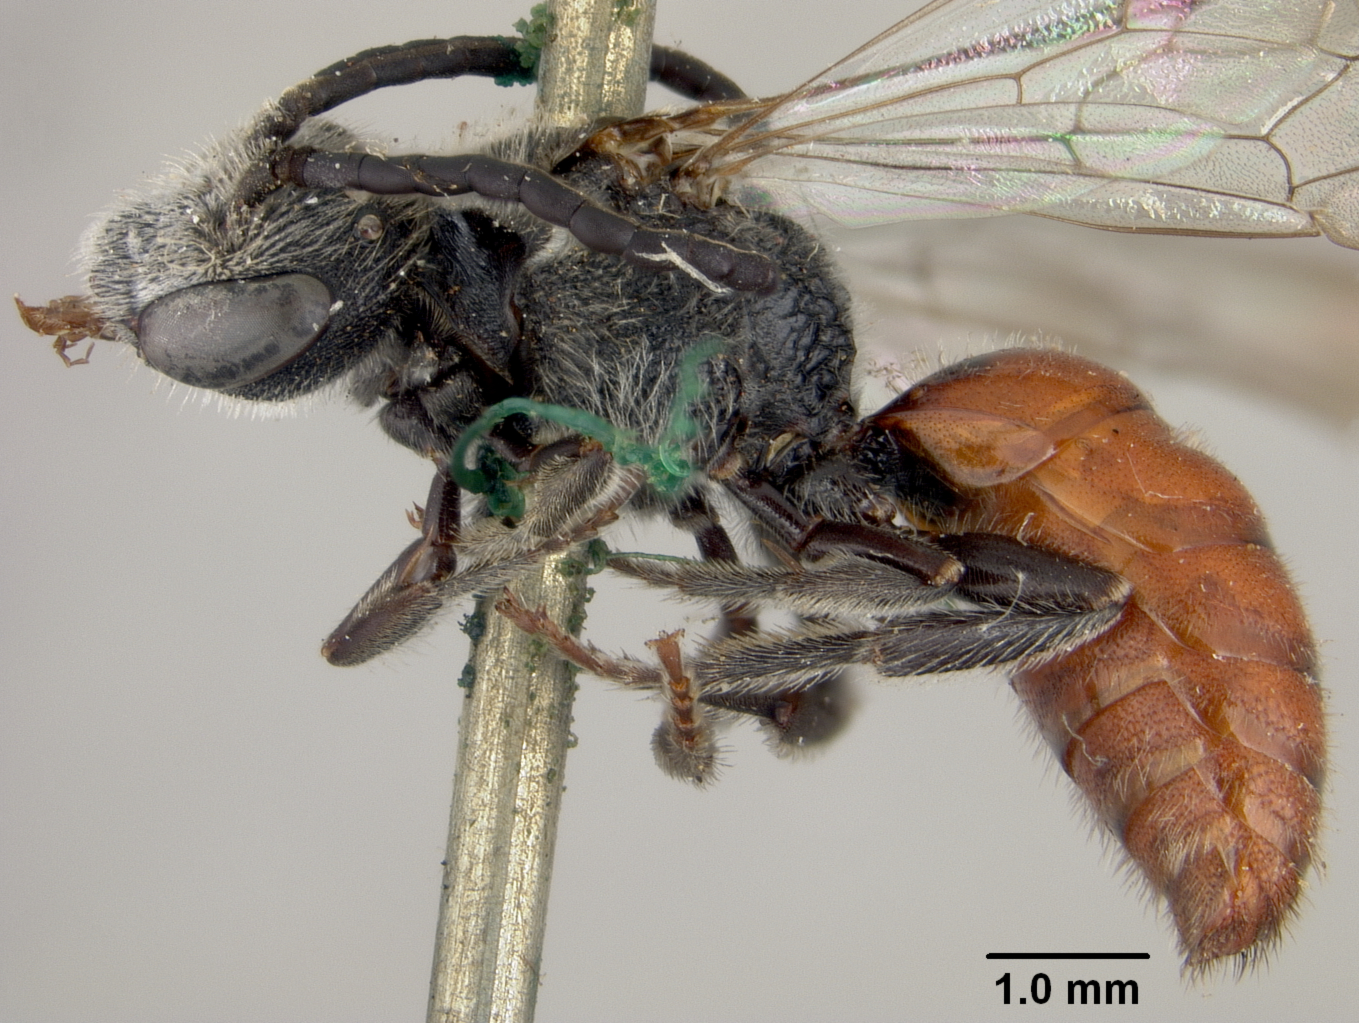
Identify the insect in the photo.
Proteraner leptanthi
